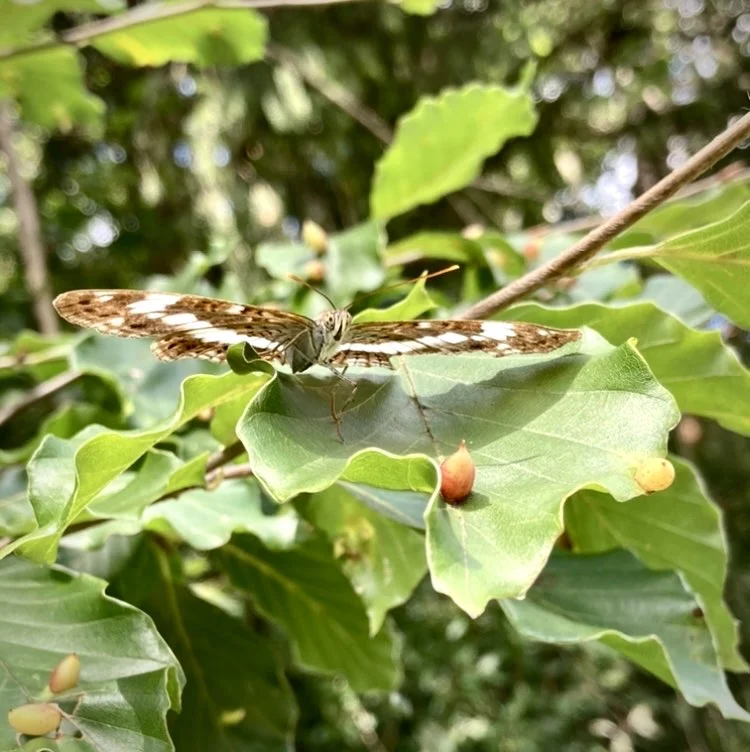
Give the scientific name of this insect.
Limenitis camilla (also Ladoga camilla)
